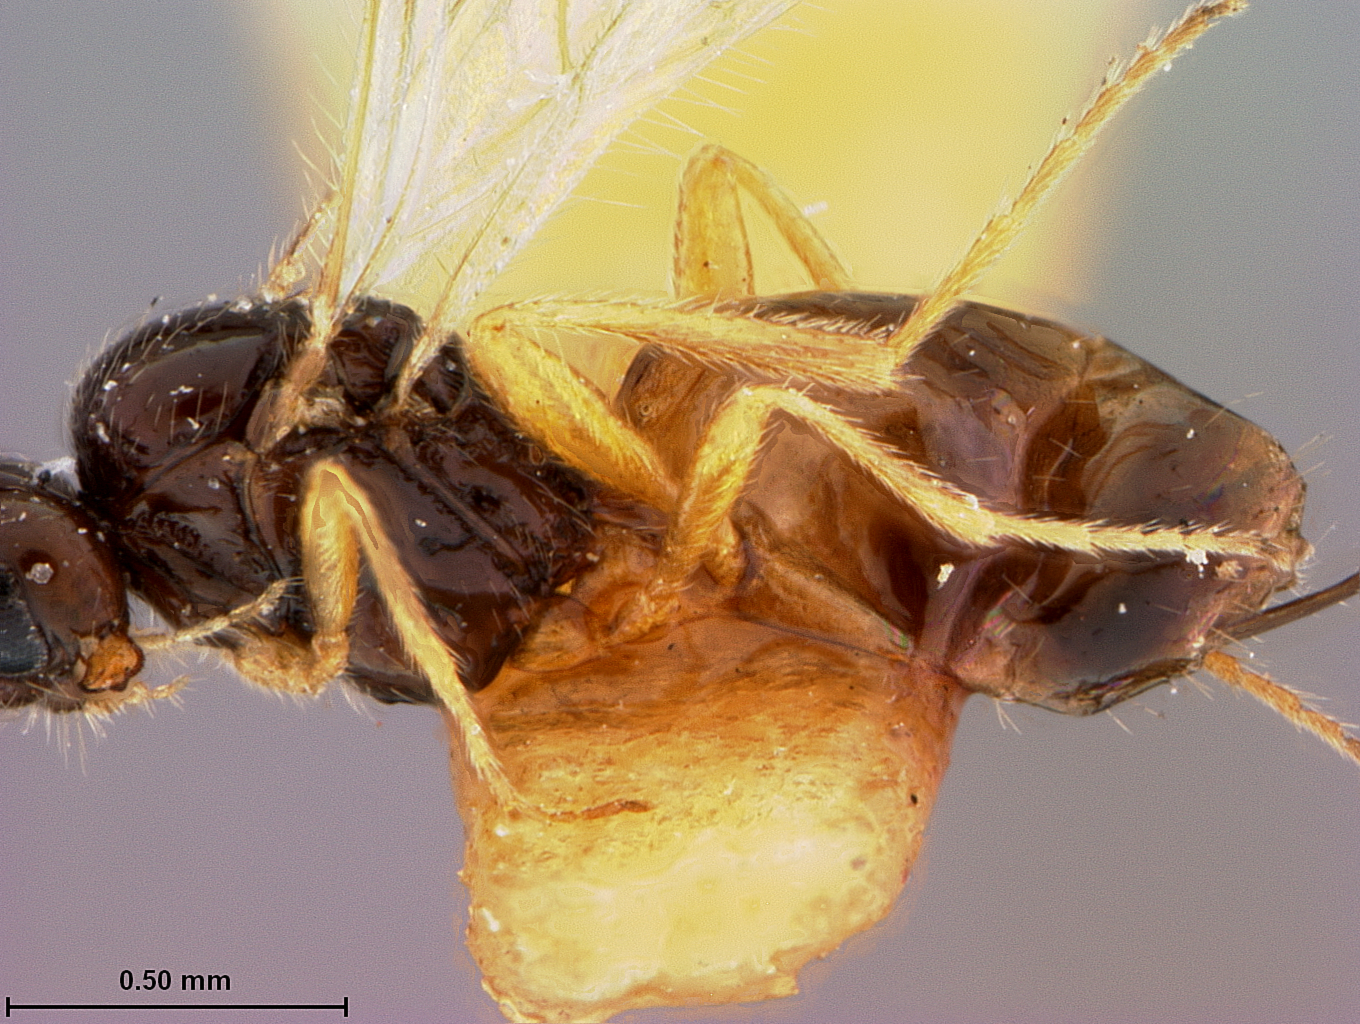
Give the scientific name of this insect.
Synaldis numerosa
